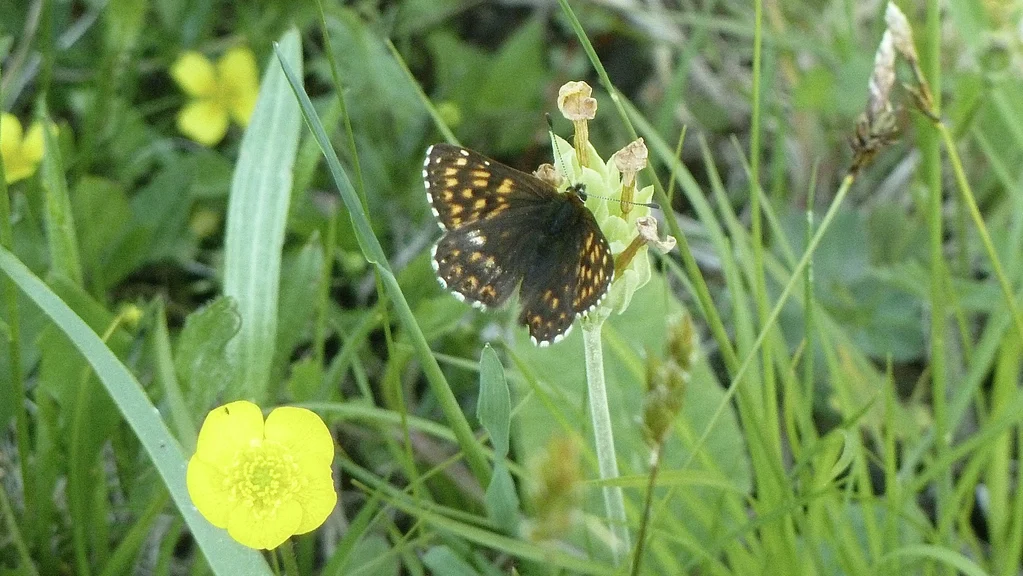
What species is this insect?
Hamearis lucina
